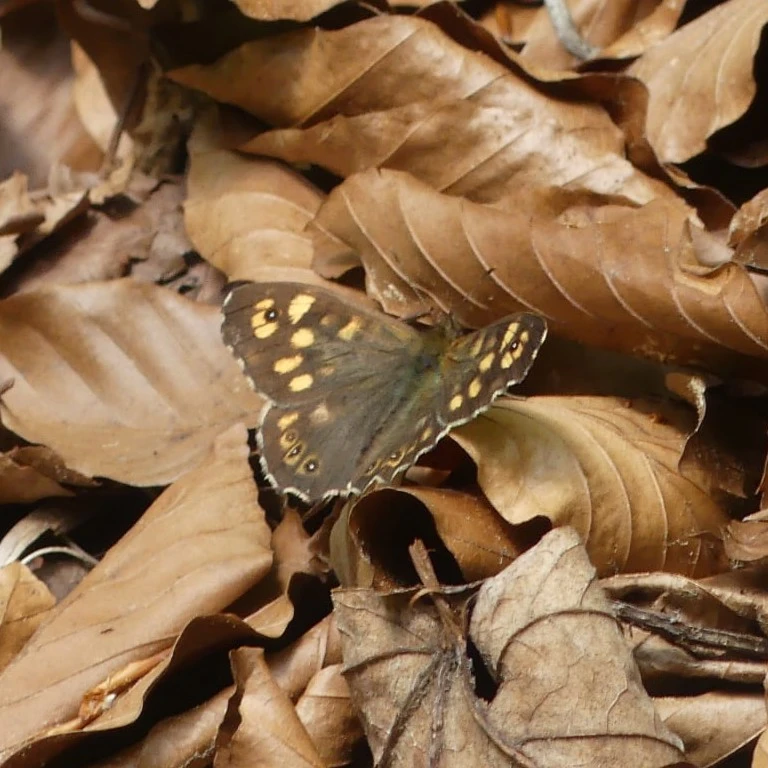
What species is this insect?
Pararge aegeria
